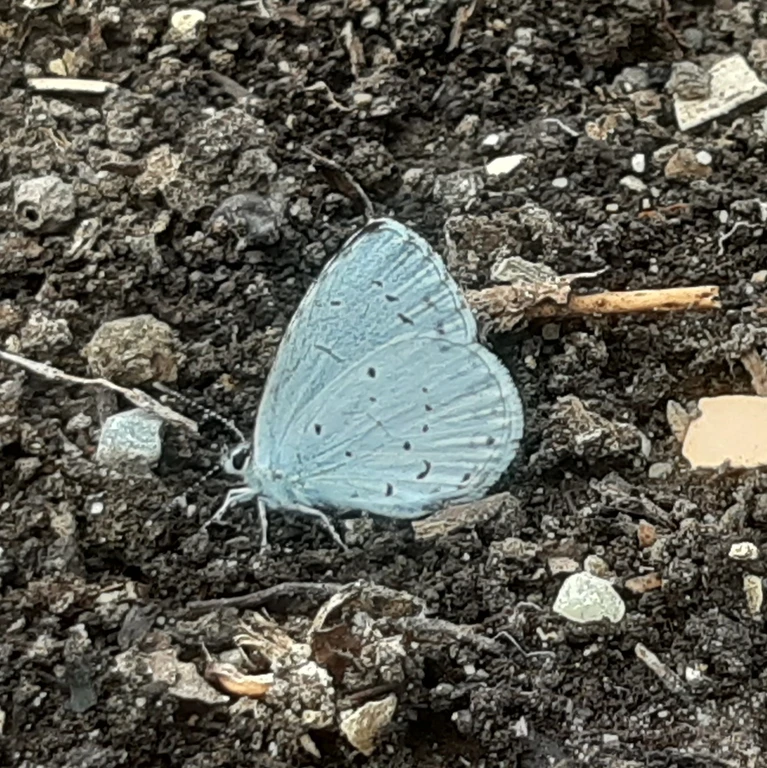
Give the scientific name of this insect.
Celastrina argiolus
